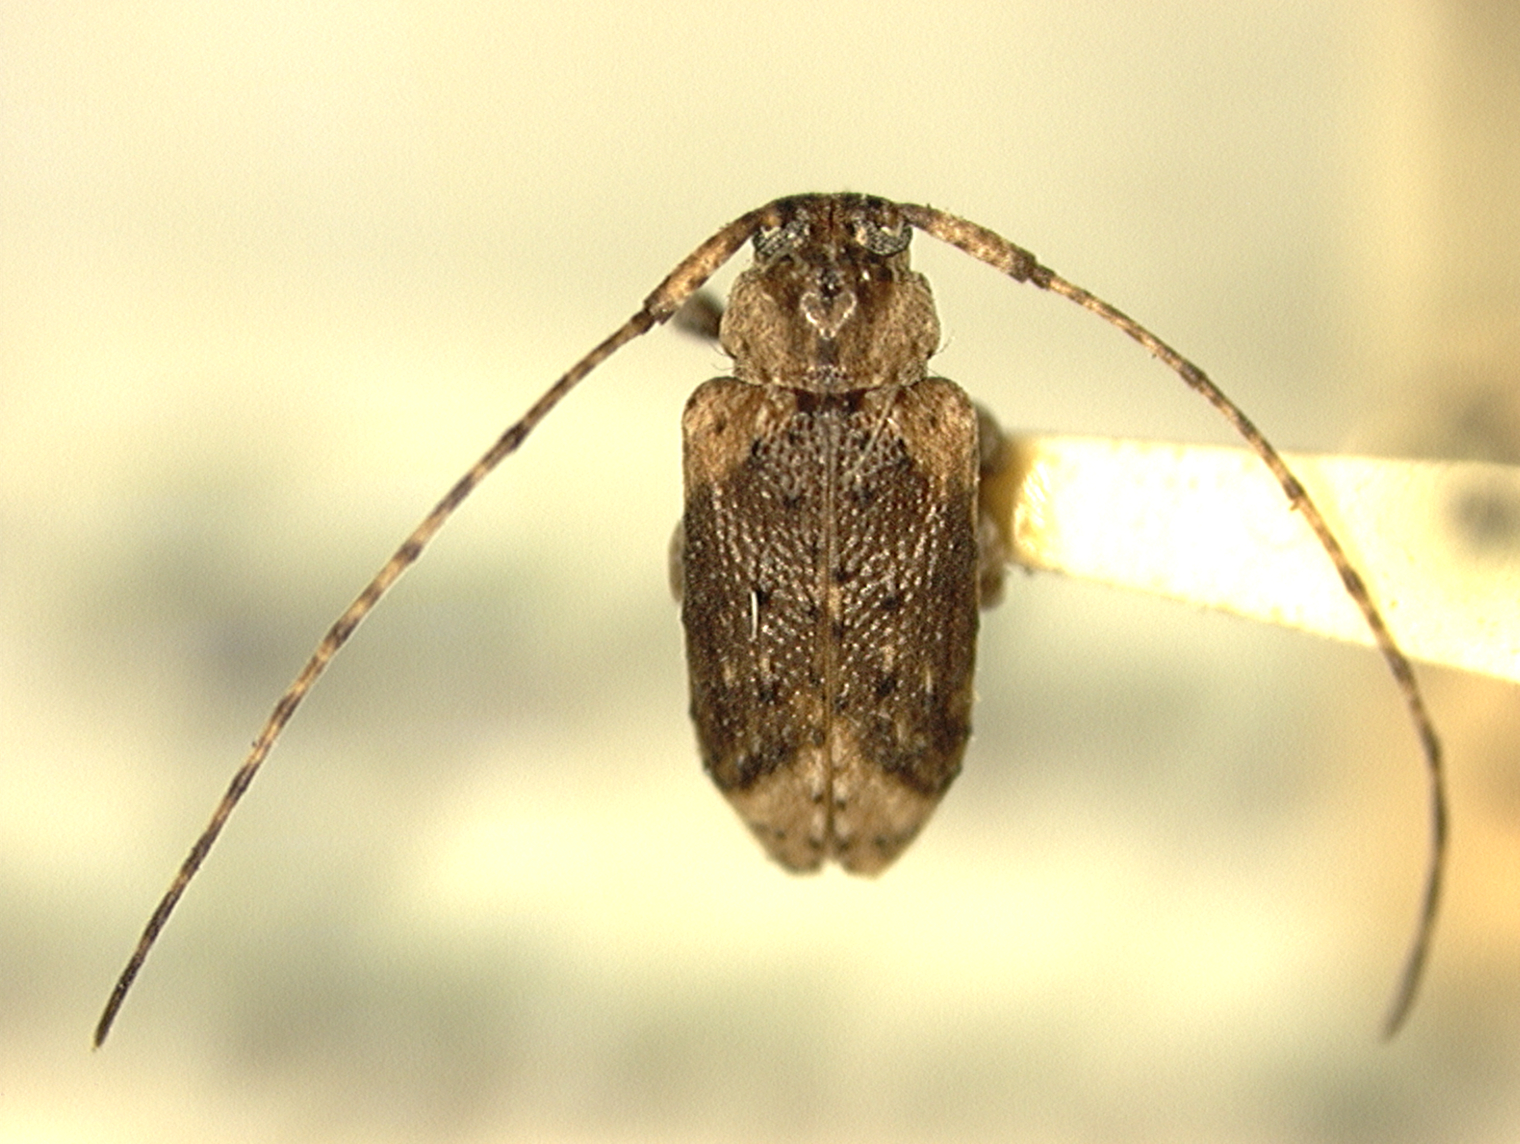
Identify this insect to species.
Leptostylus scurra
